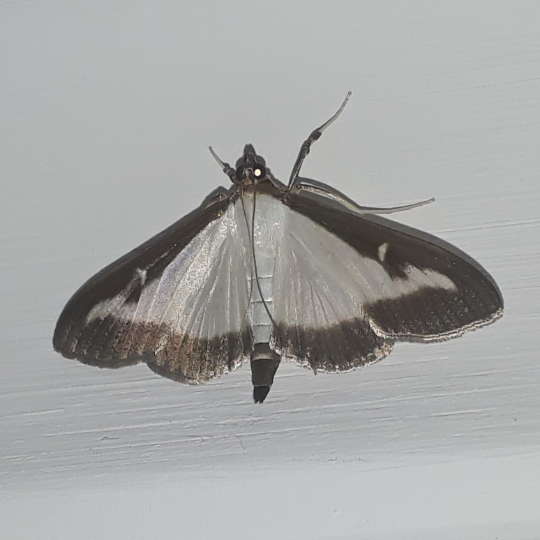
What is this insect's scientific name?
Cydalima perspectalis
